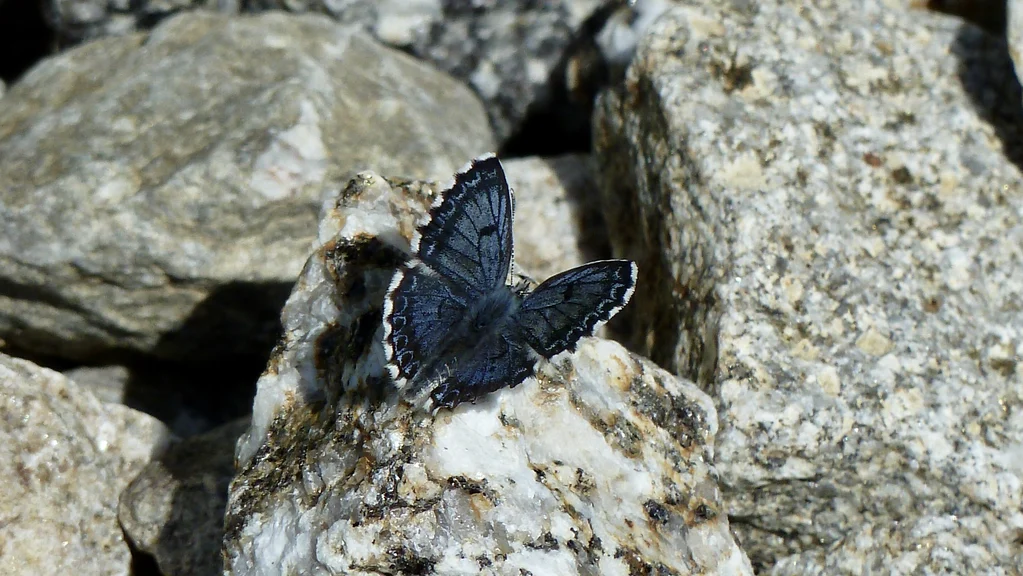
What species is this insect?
Scolitantides orion
